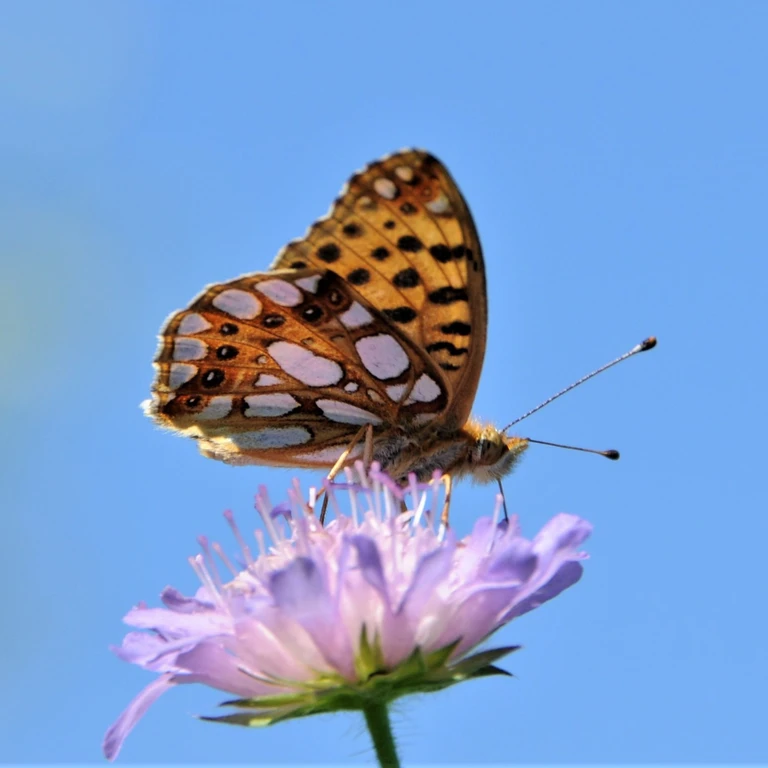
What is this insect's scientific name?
Issoria lathonia
